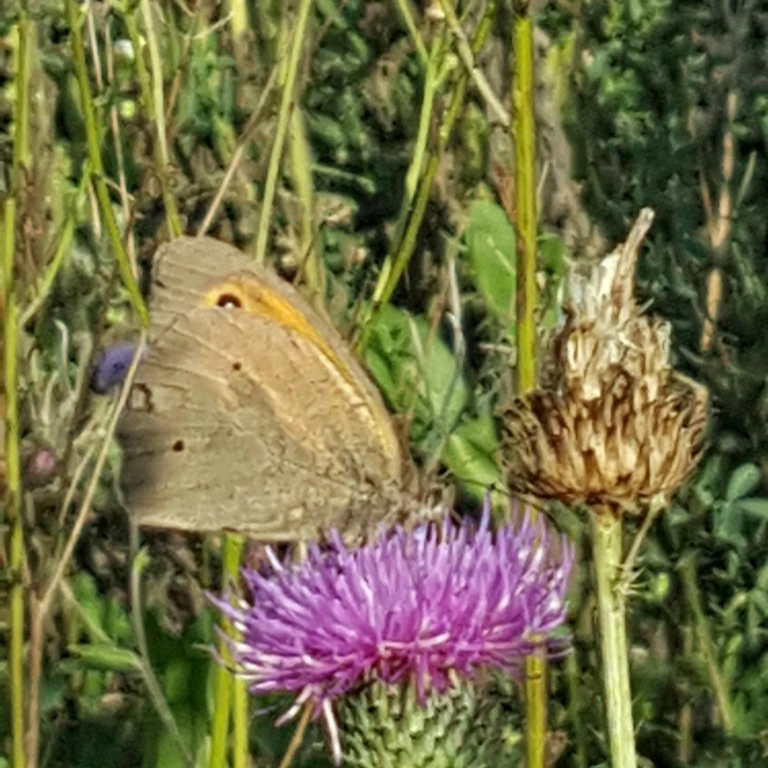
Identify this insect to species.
Maniola jurtina
